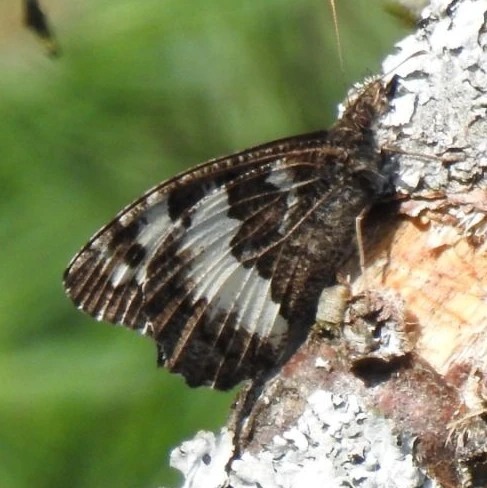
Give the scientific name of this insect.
Brintesia circe
